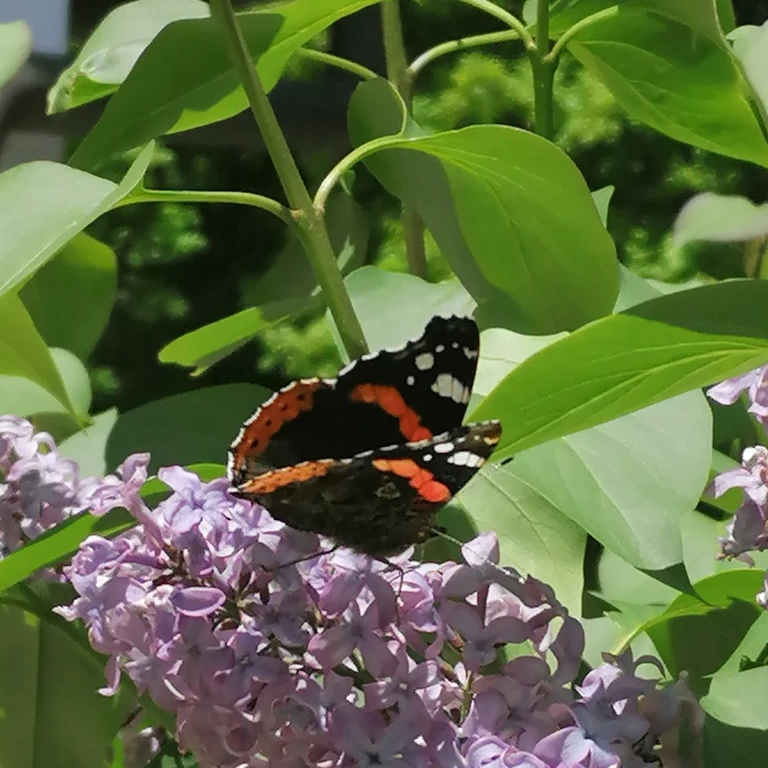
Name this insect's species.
Vanessa atalanta
